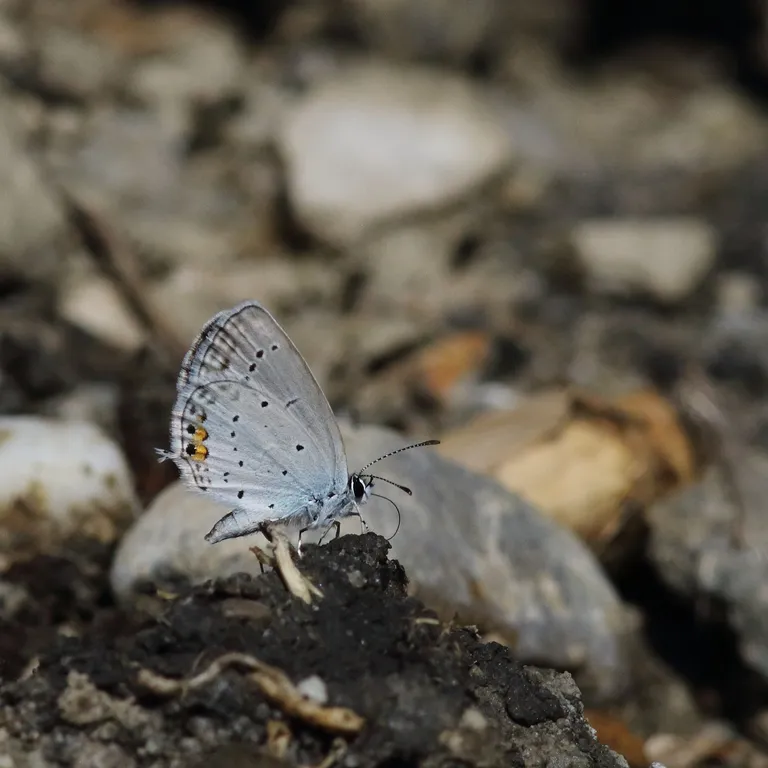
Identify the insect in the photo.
Cupido argiades (also Elkalyce argiades)
